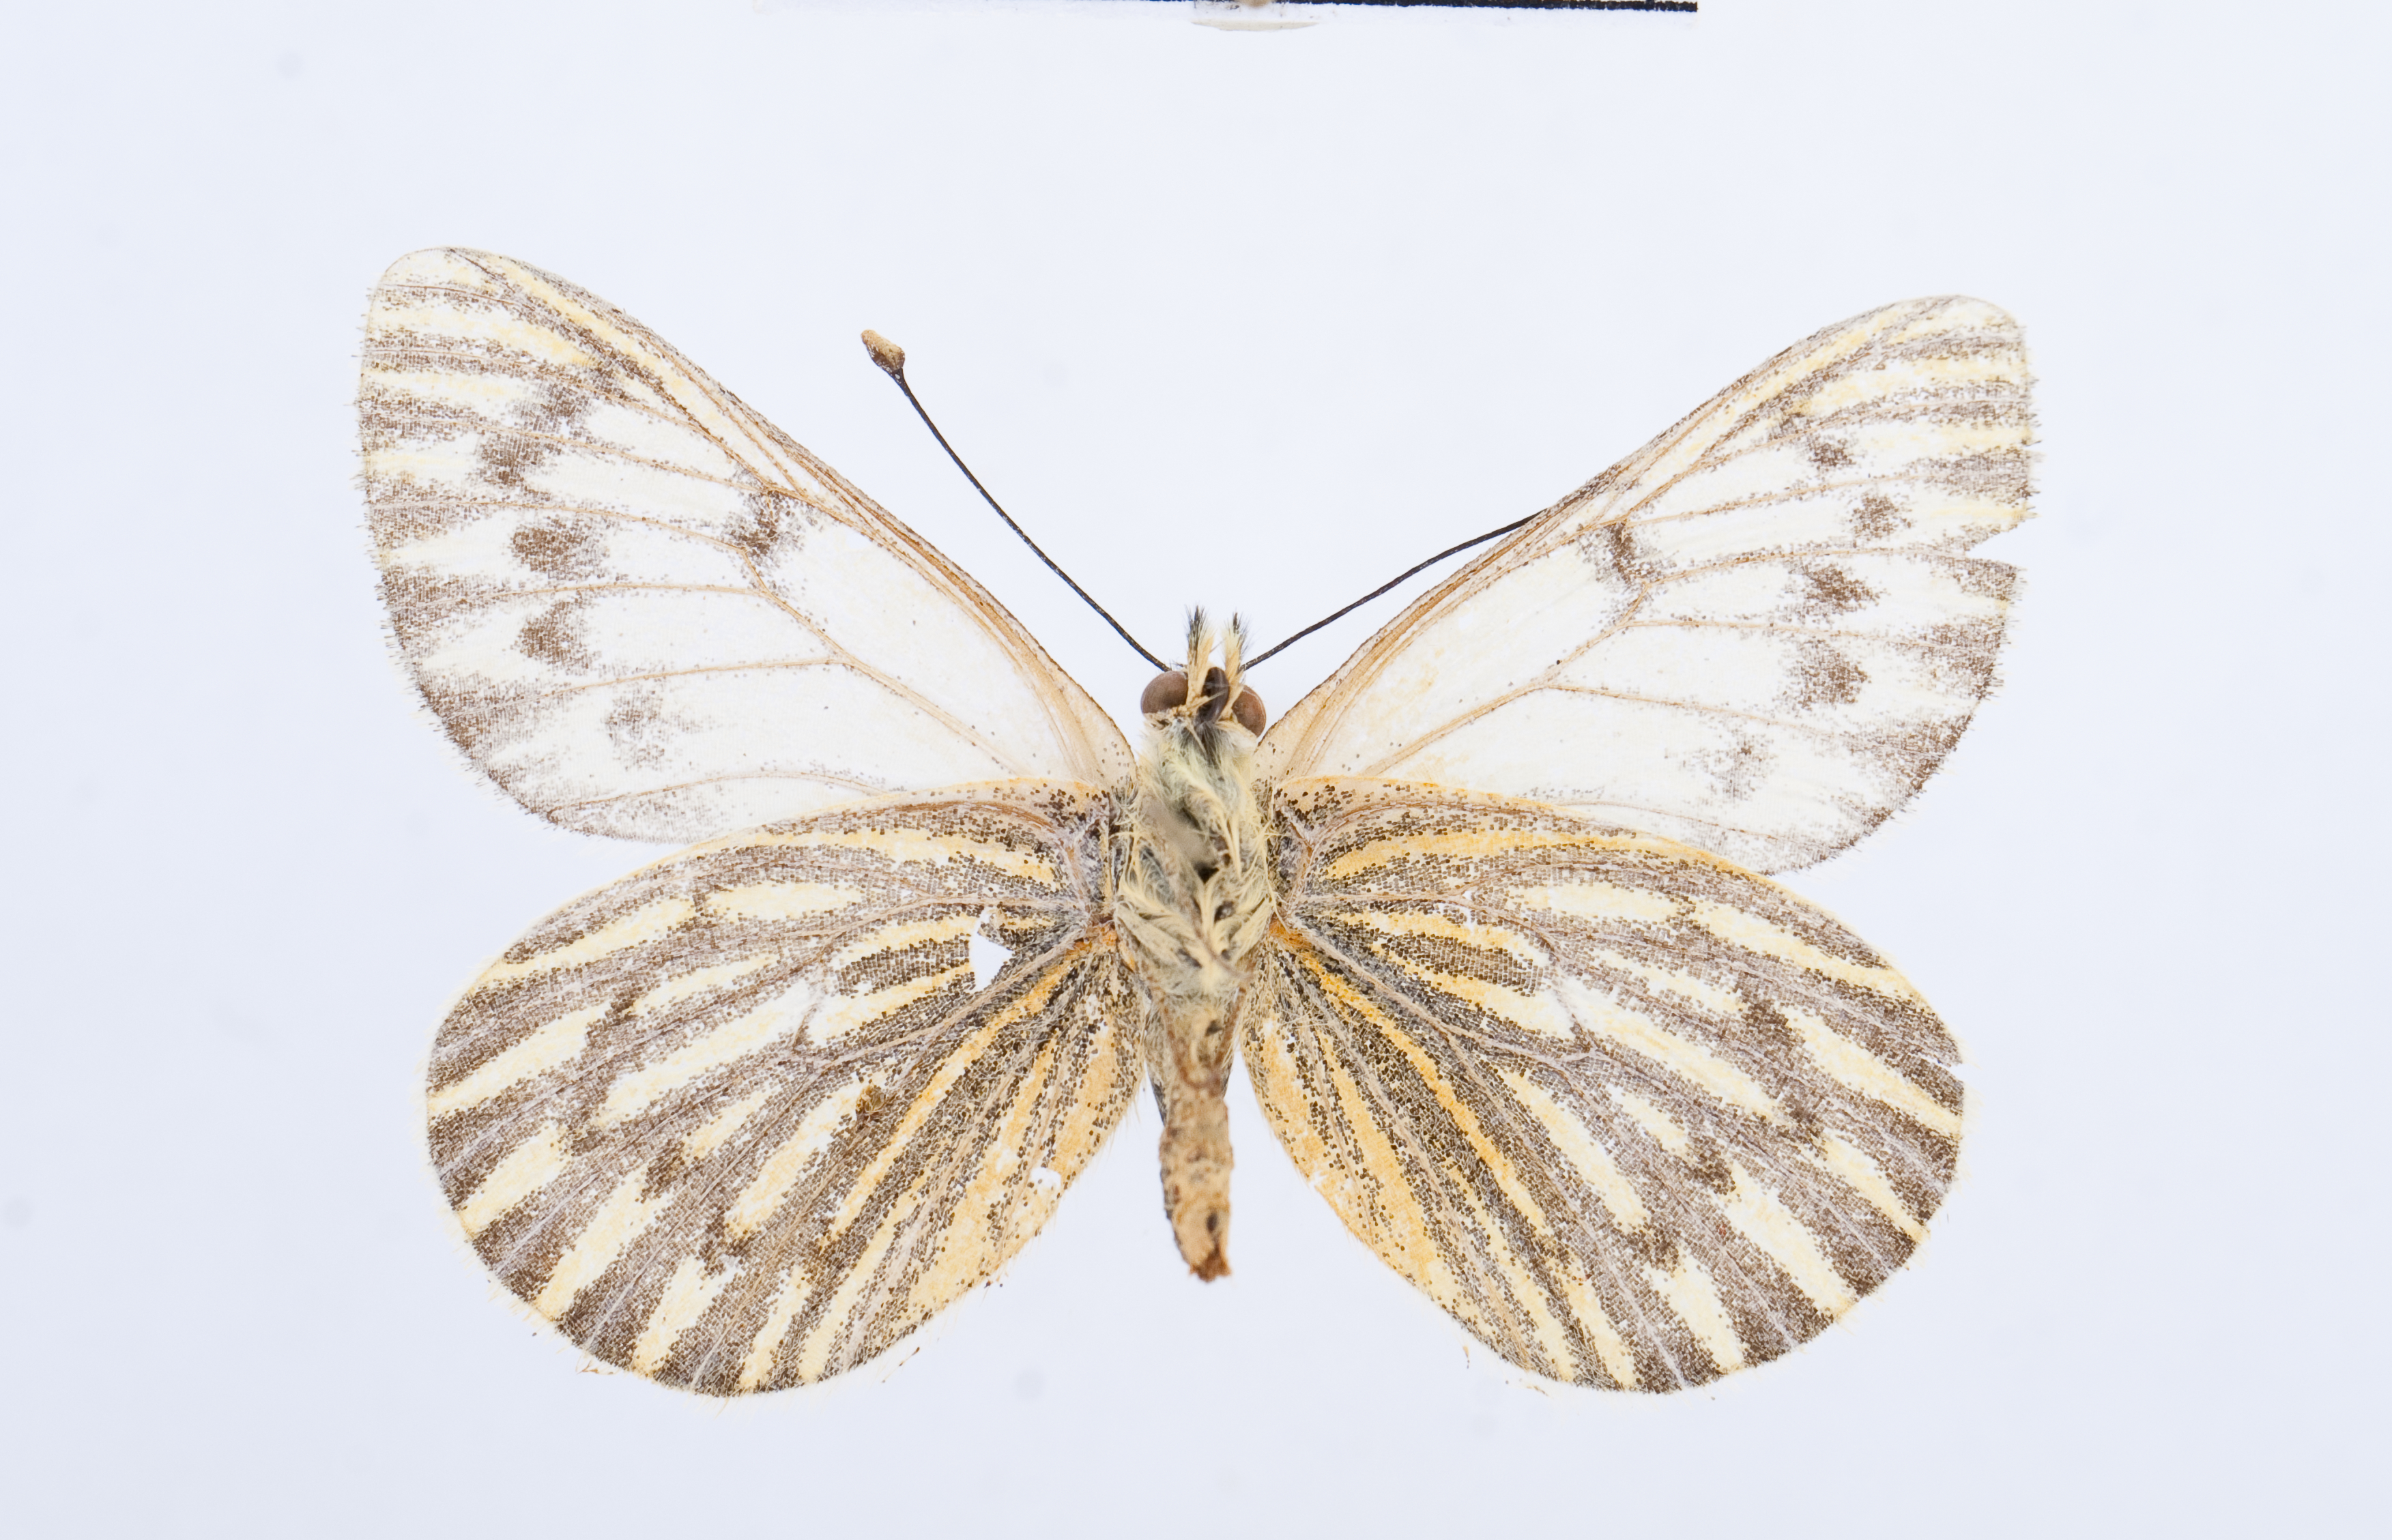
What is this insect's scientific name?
Hypsochila huemul
